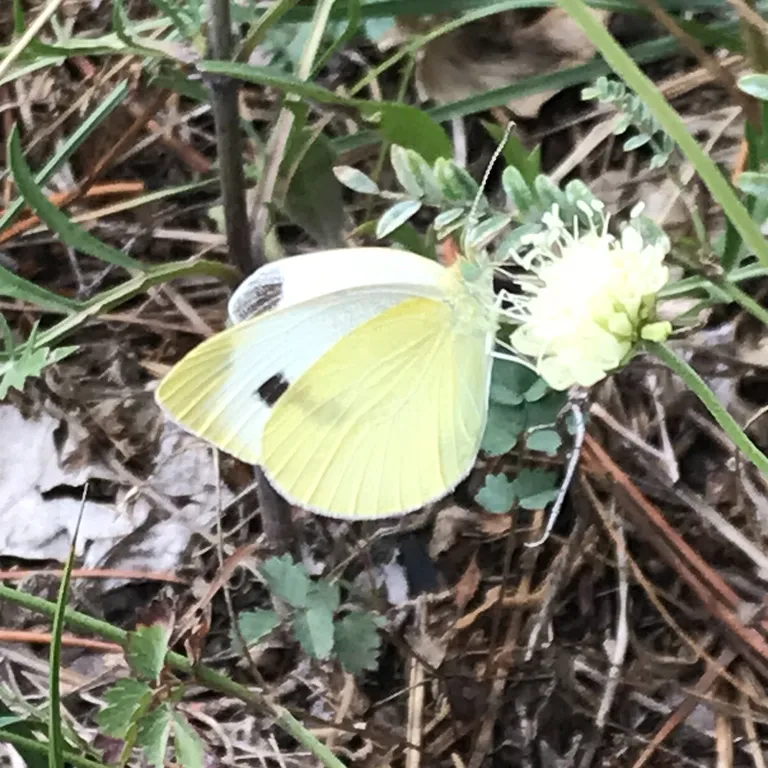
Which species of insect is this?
Pieris rapae
